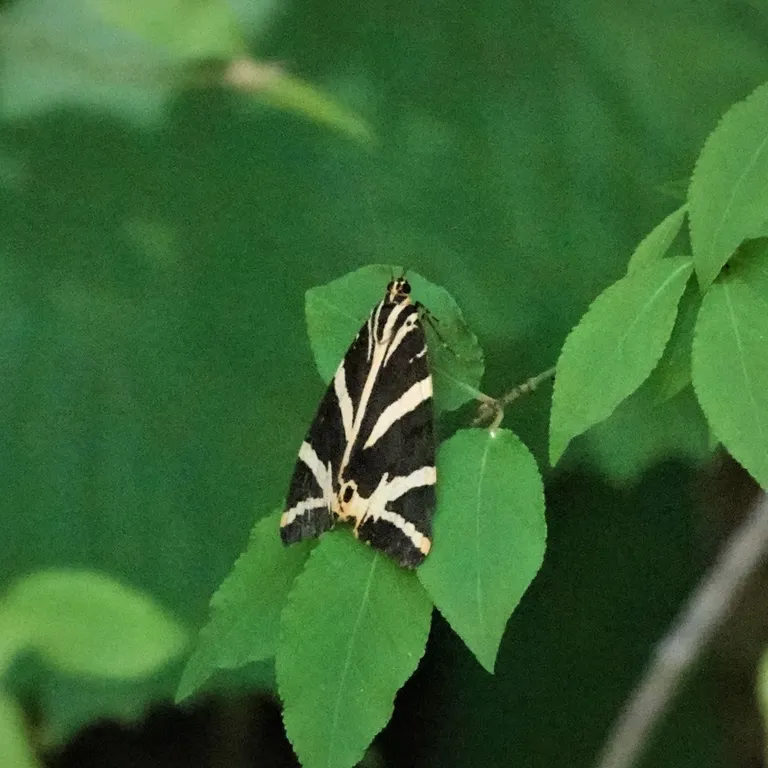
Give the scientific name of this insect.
Euplagia quadripunctaria
